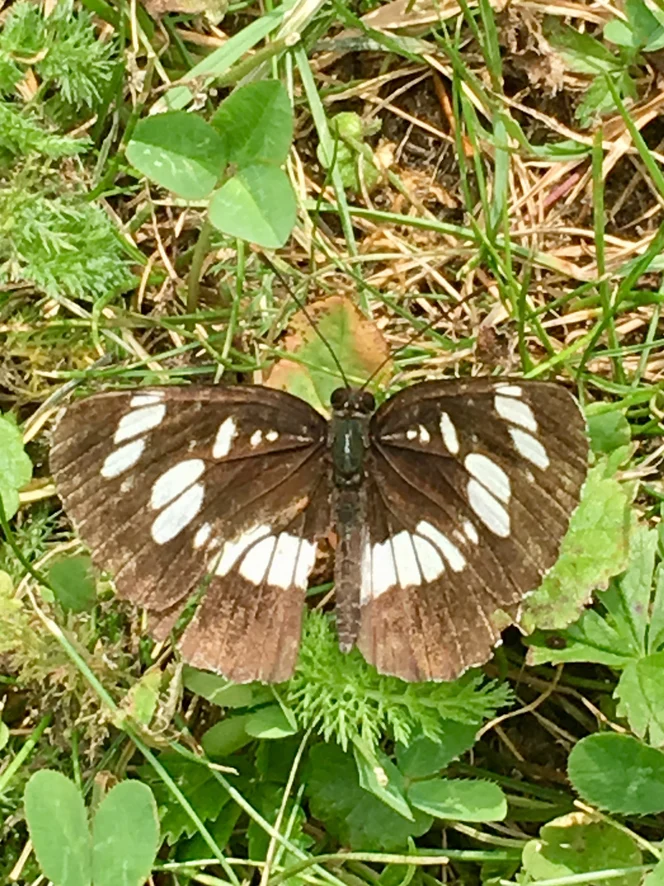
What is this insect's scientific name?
Neptis rivularis
